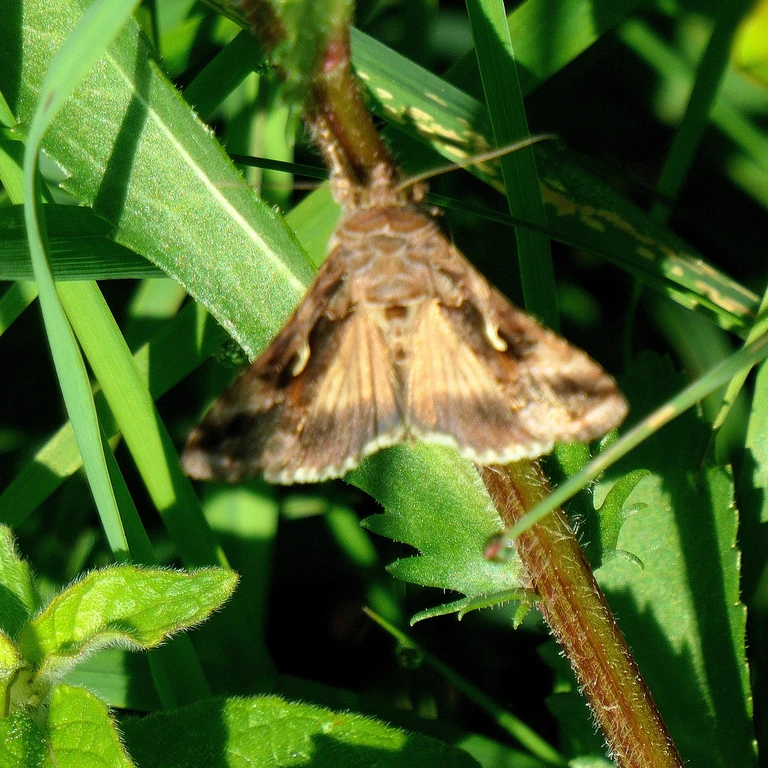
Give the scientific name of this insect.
Autographa gamma
